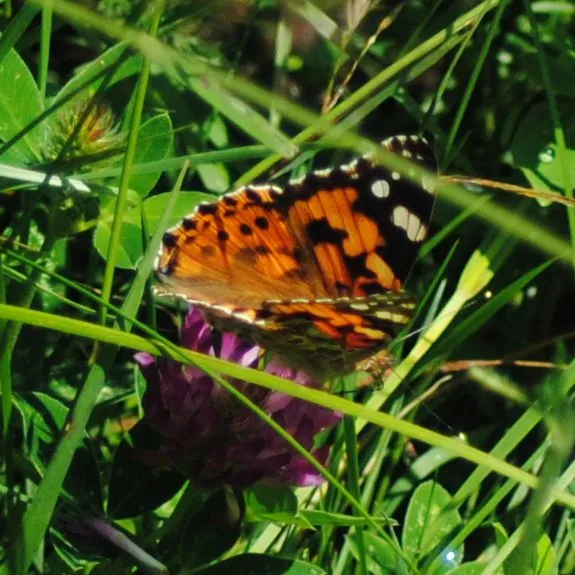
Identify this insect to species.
Vanessa cardui
